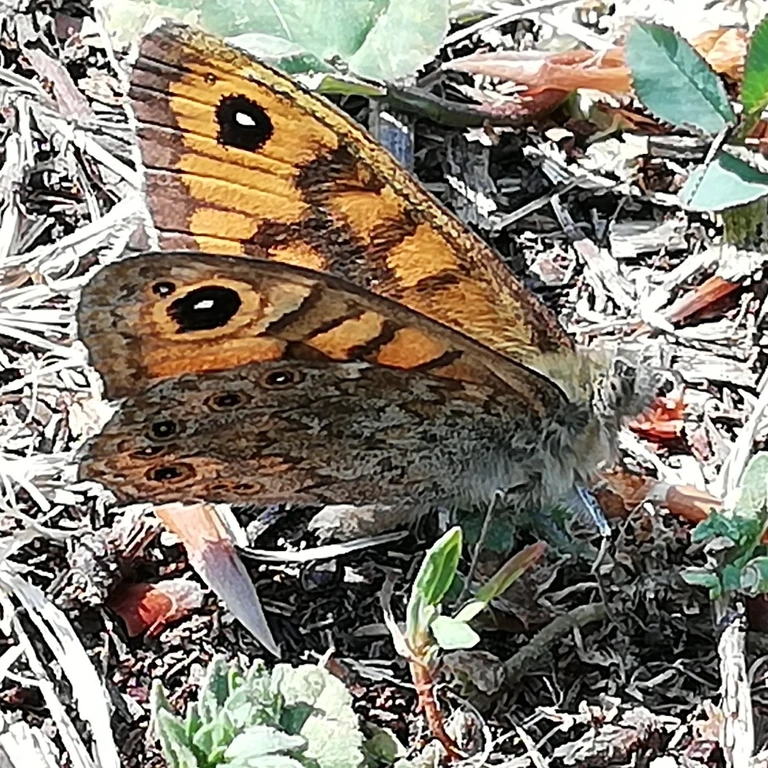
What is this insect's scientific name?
Lasiommata megera (also Pararge megera)
